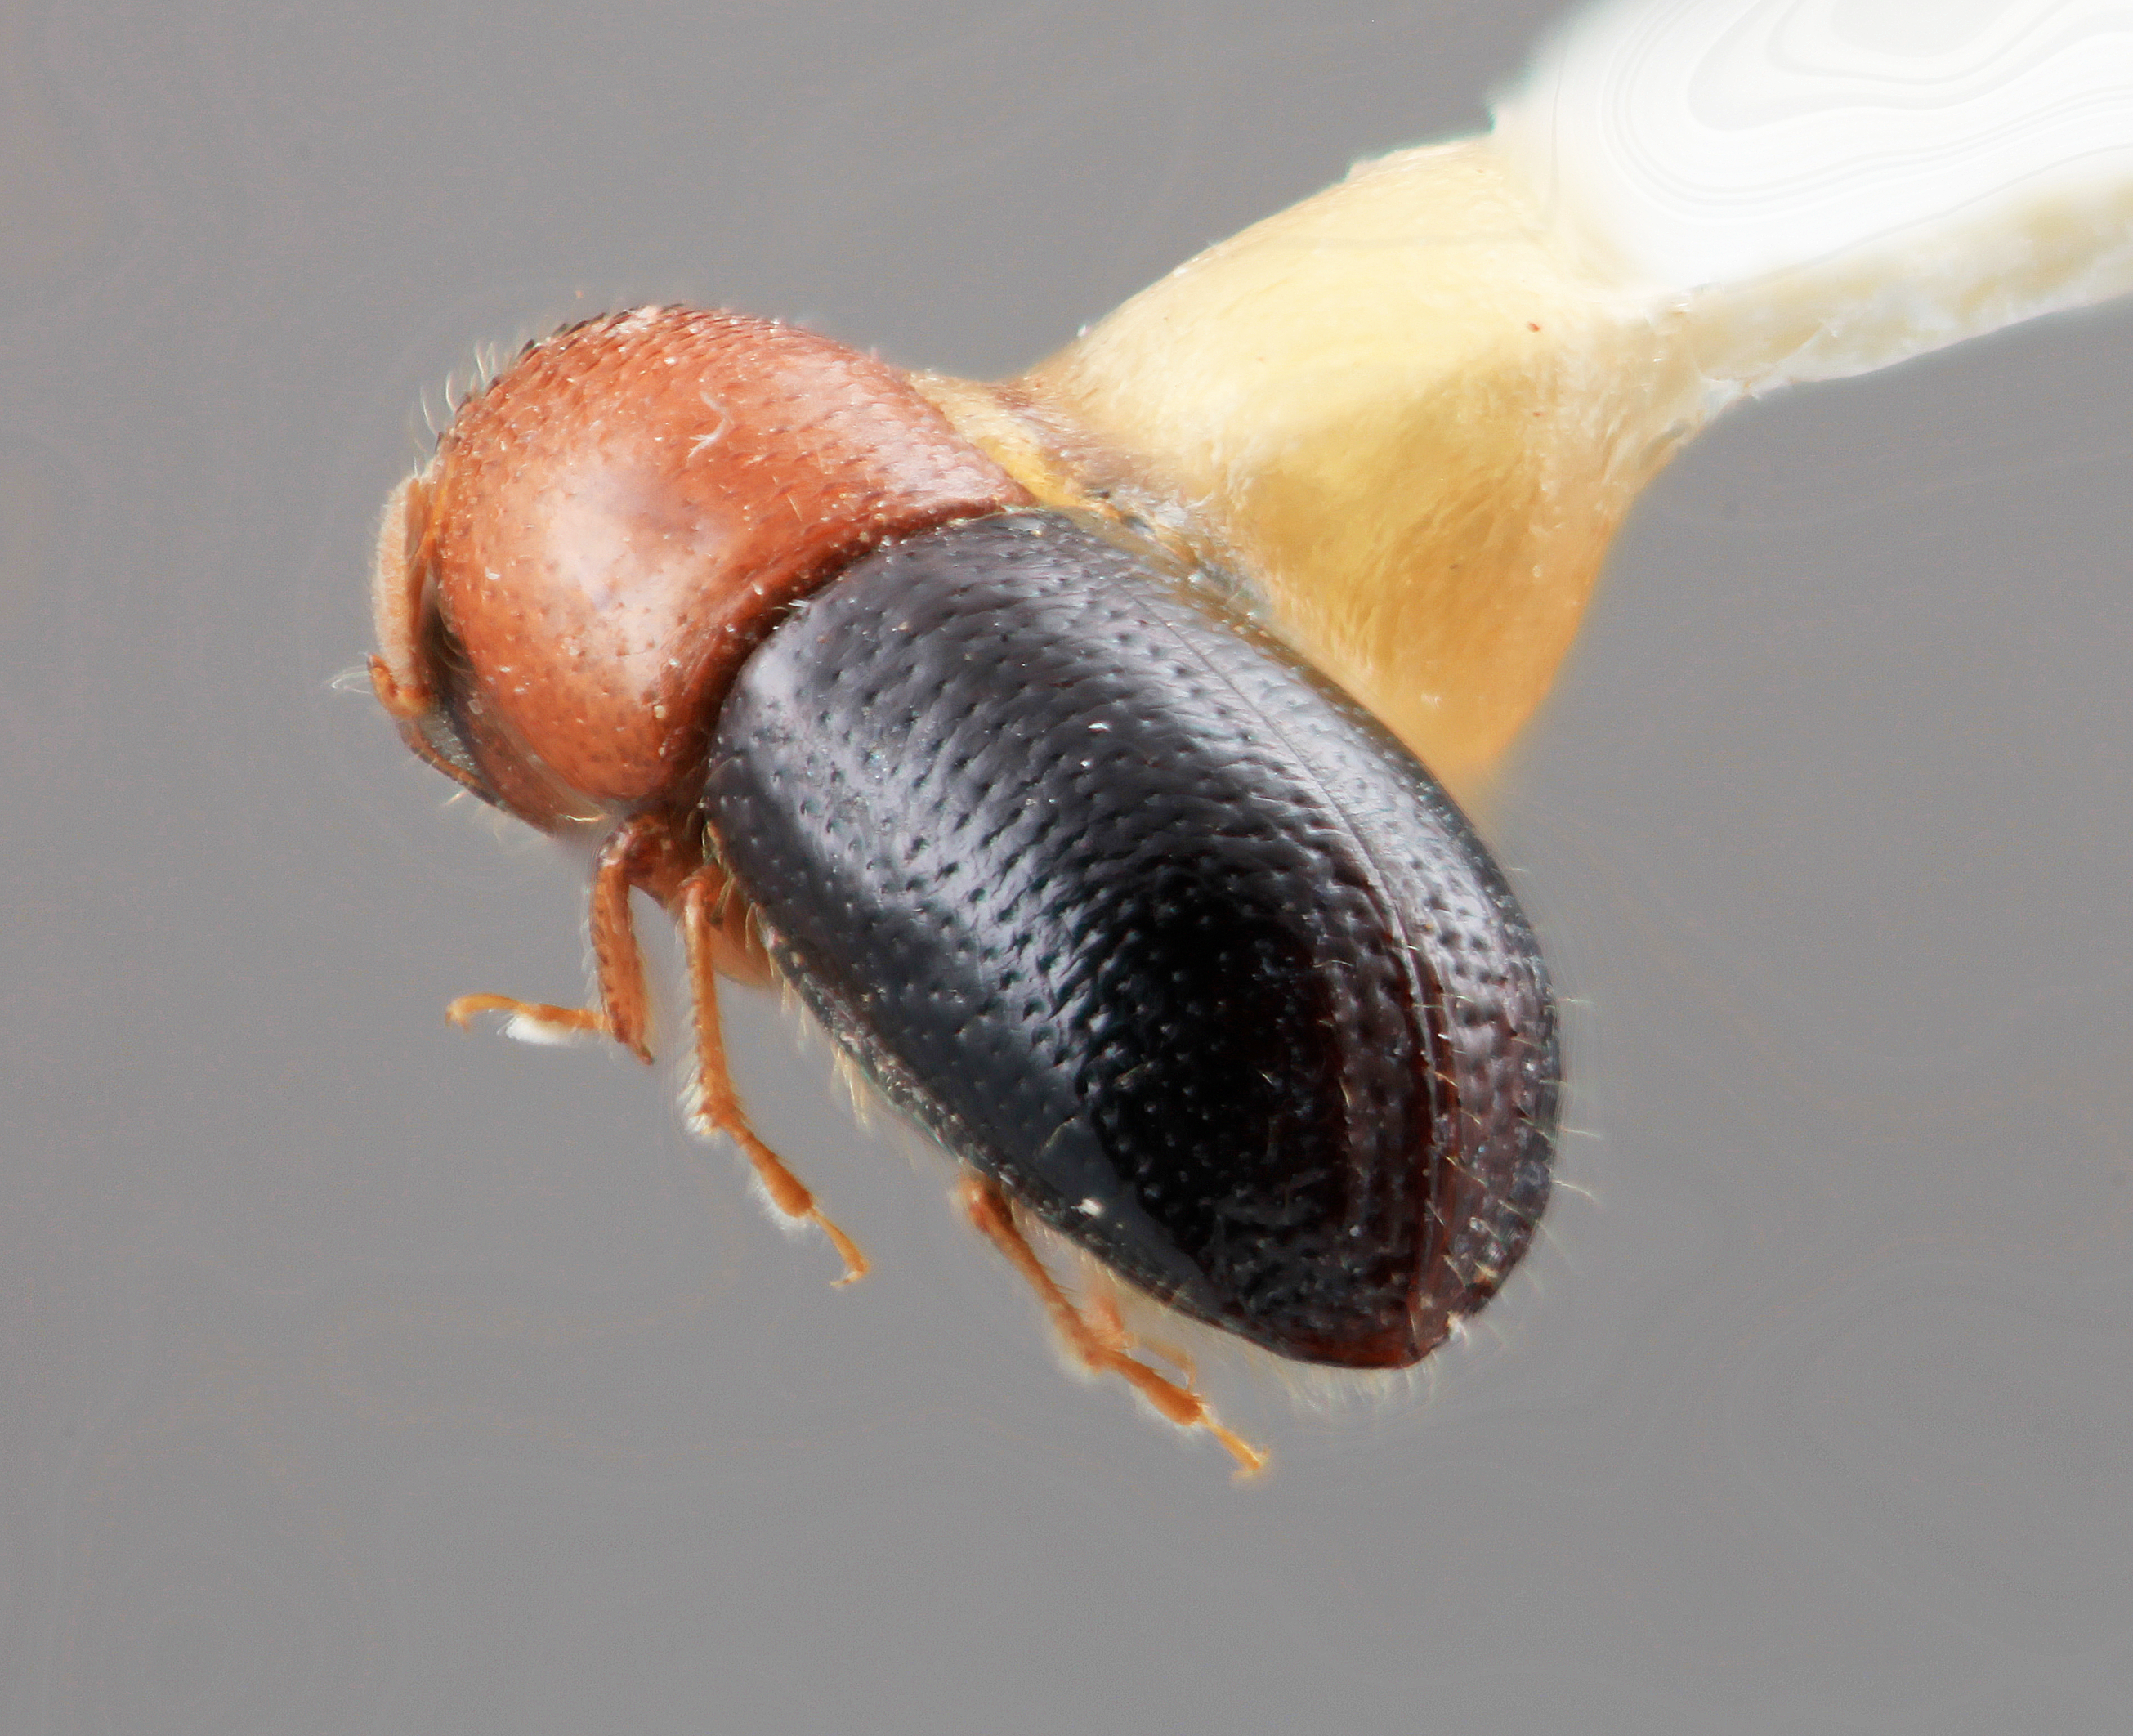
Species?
Corthylus nolenae
